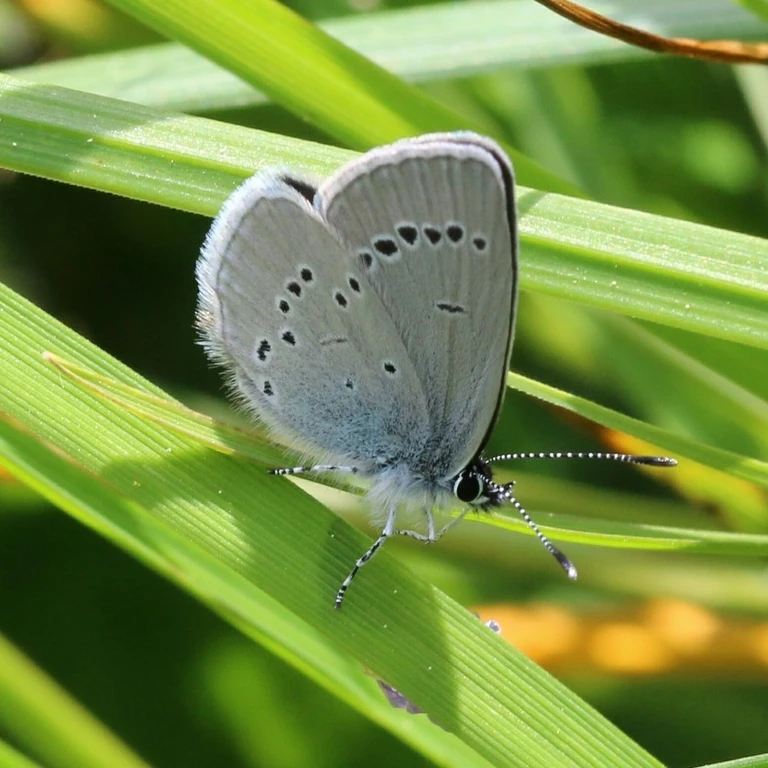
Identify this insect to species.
Cupido minimus
